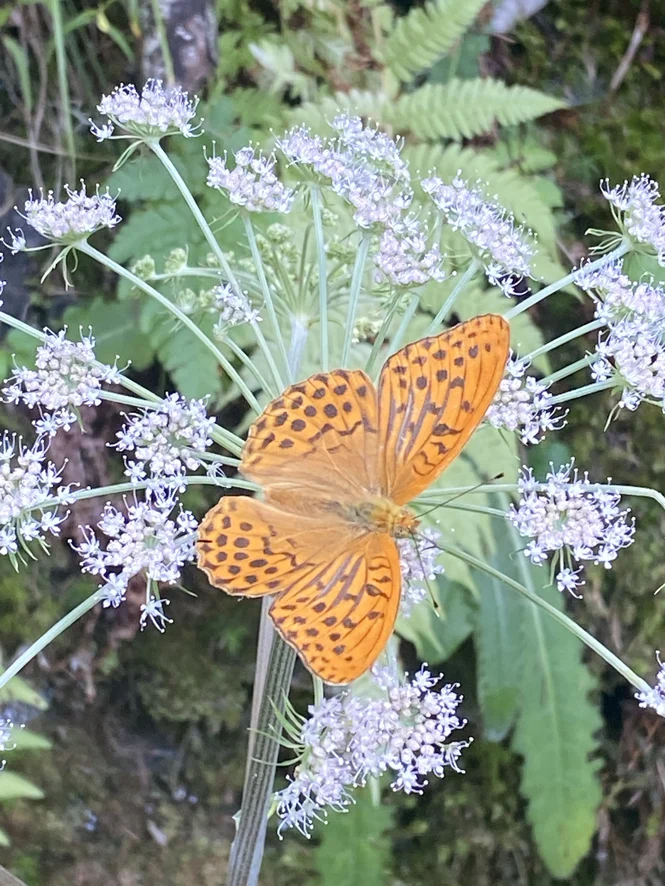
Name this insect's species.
Argynnis paphia
